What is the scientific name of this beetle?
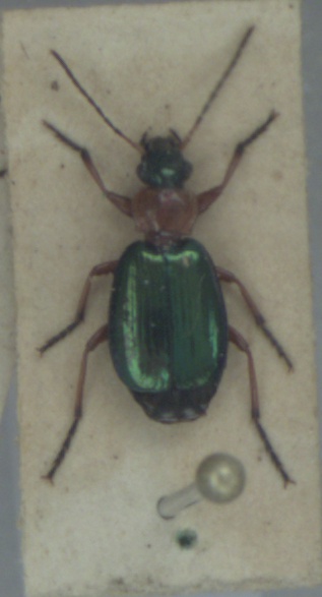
Lebia chlorocephala
